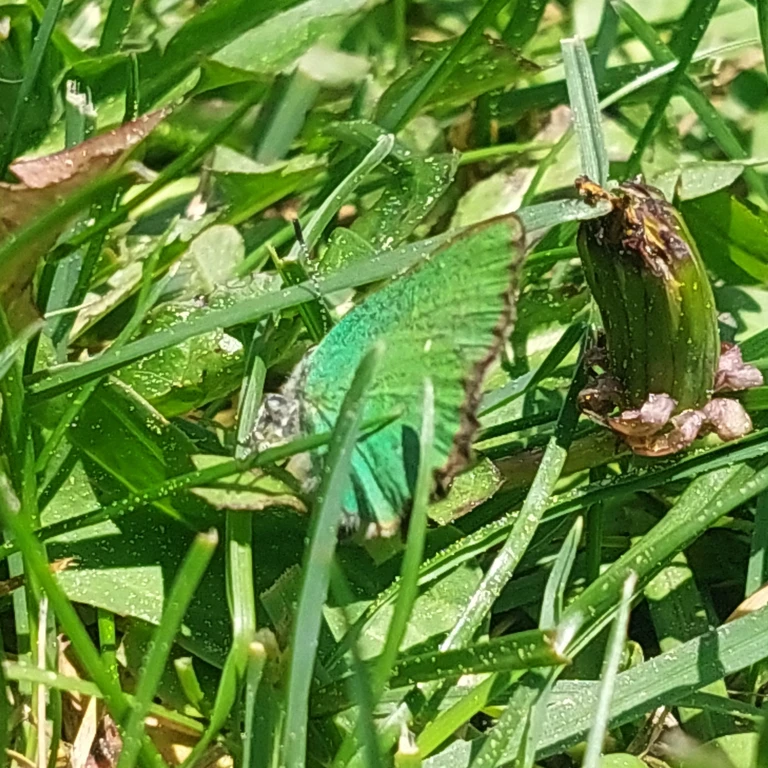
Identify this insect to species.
Callophrys rubi
